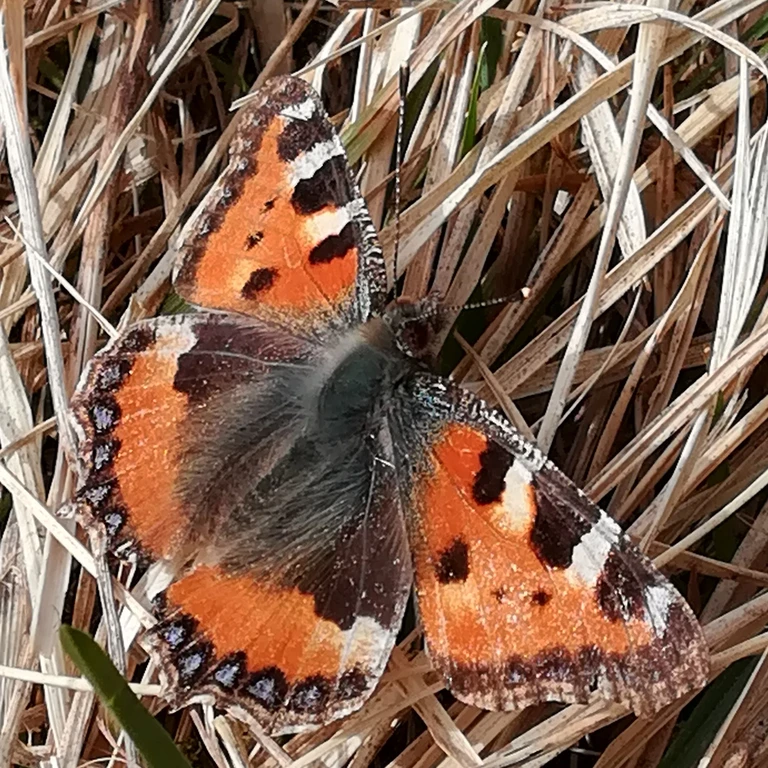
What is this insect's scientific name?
Aglais urticae
